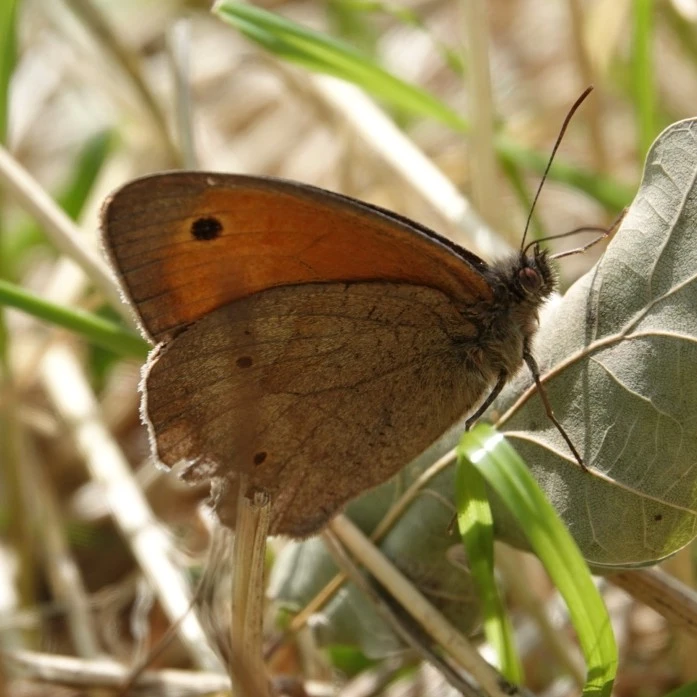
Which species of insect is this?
Maniola jurtina
